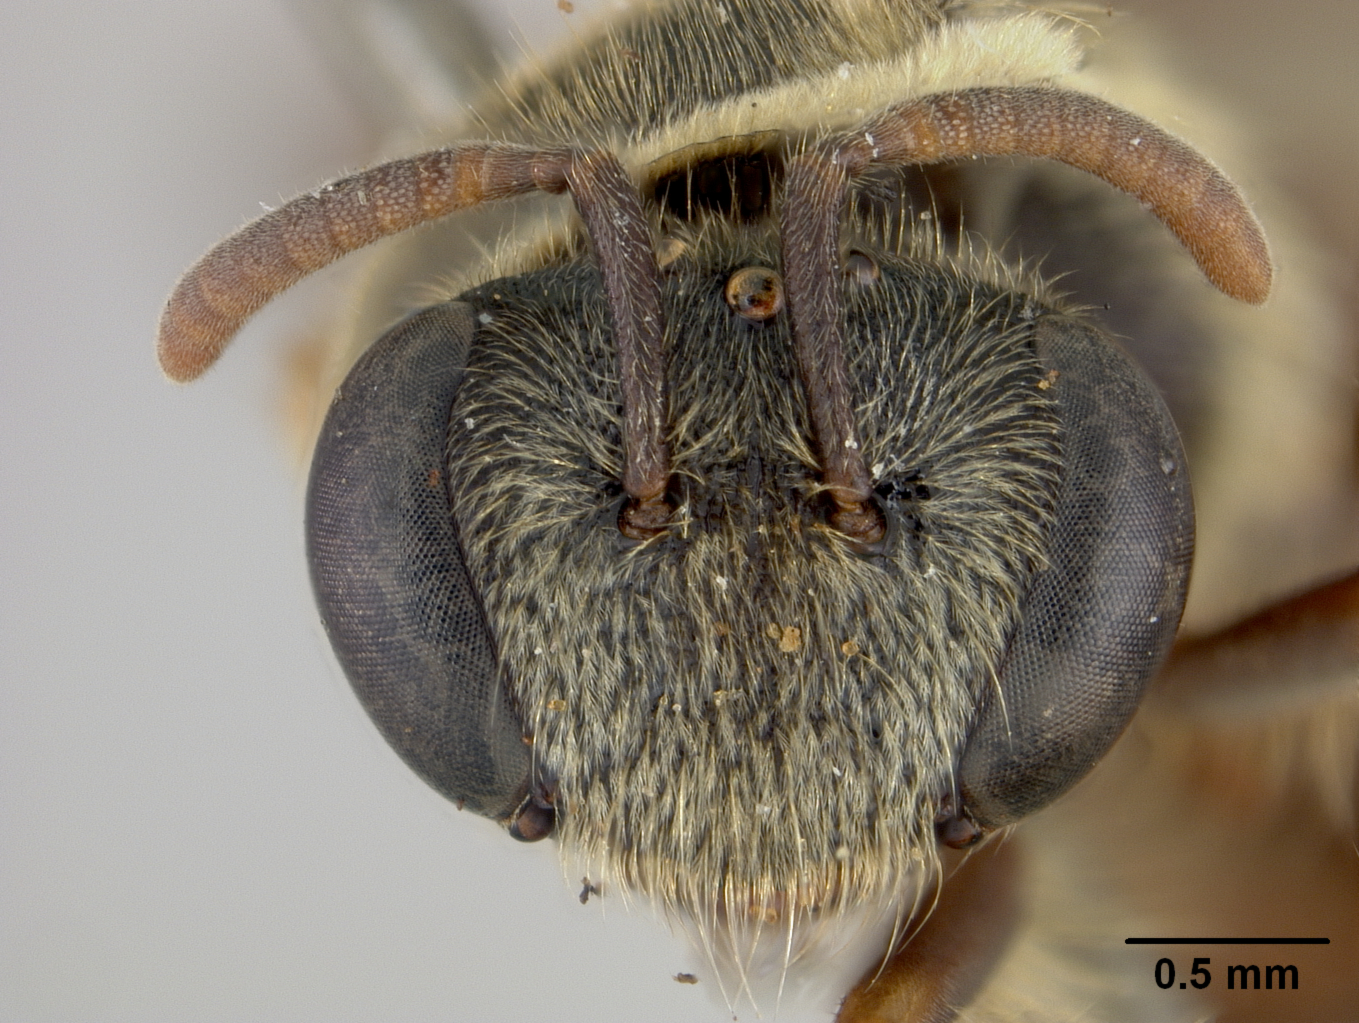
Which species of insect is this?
Nomia mediorufa
